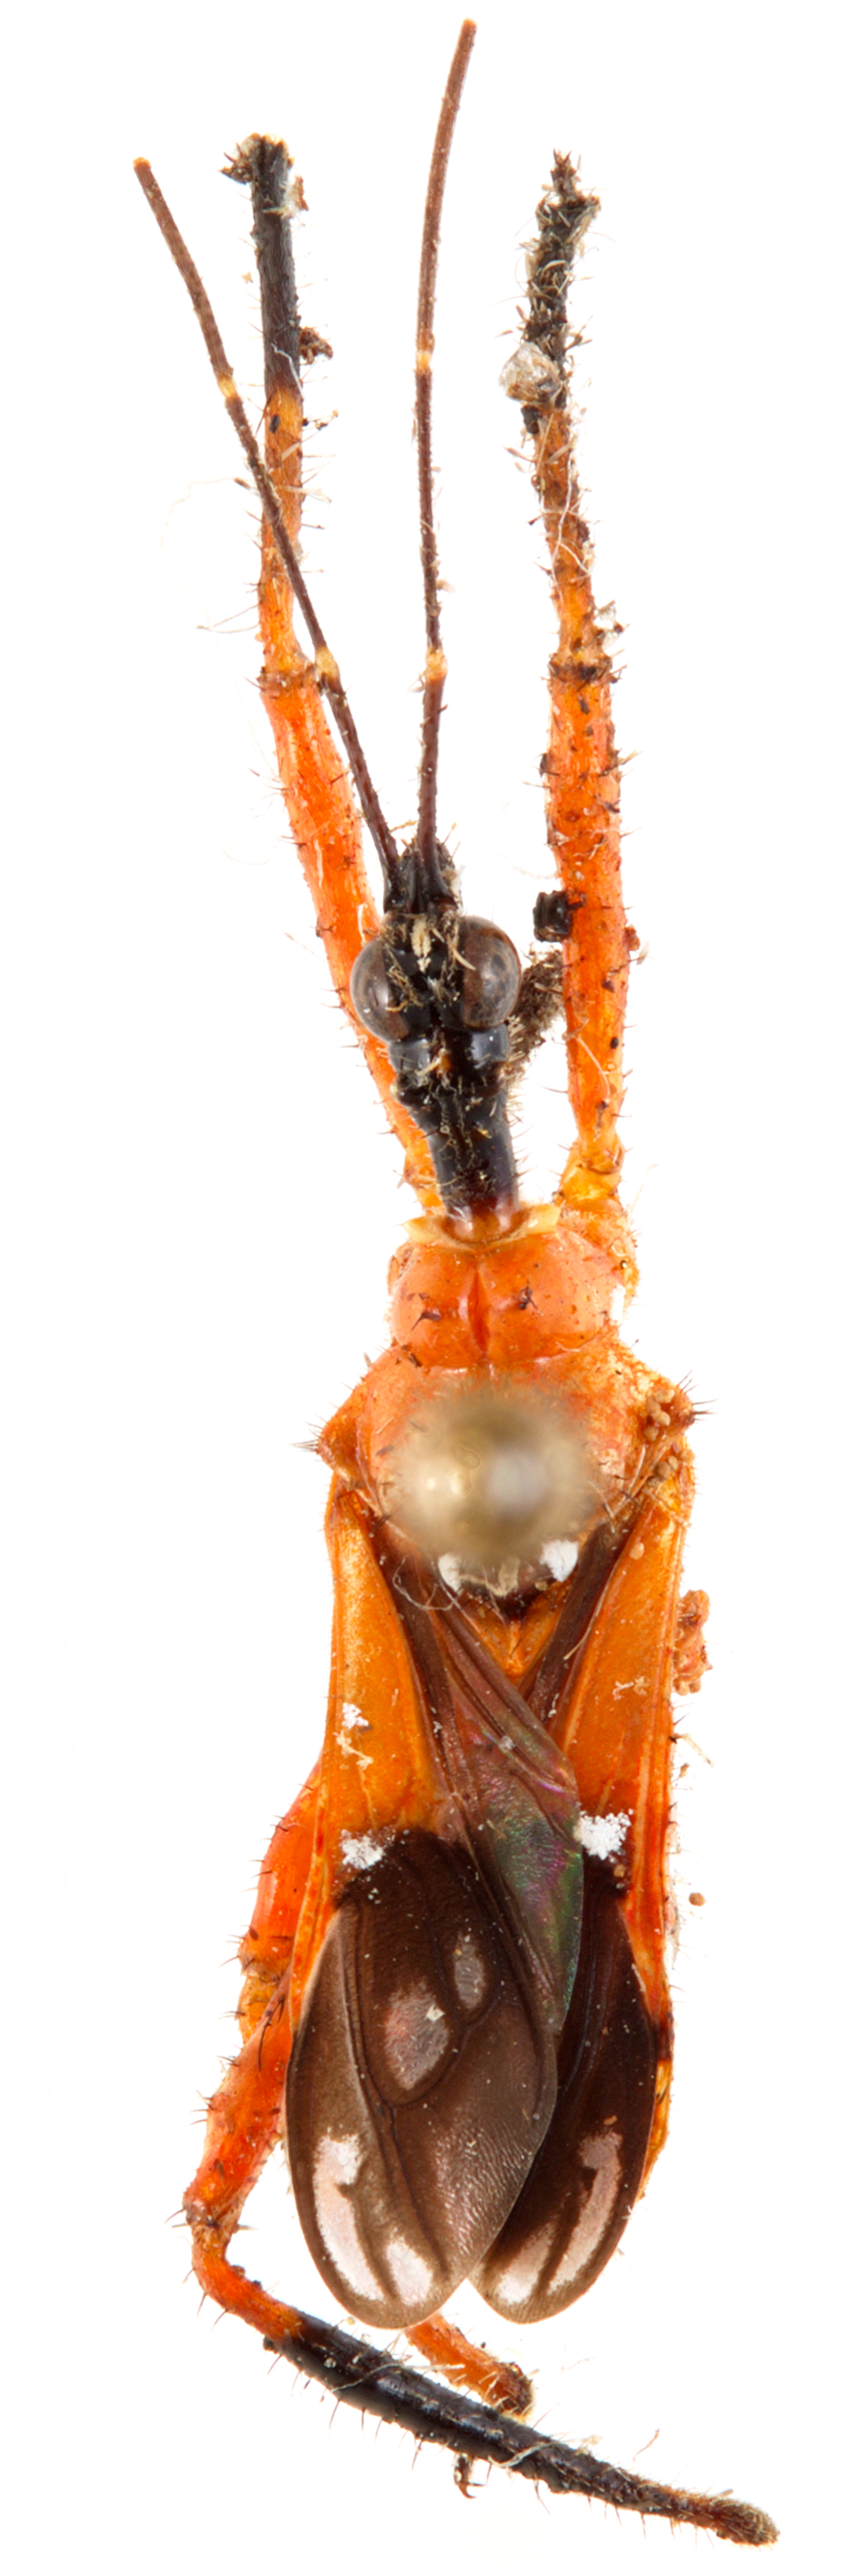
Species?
Agriocleptes albosparsus
